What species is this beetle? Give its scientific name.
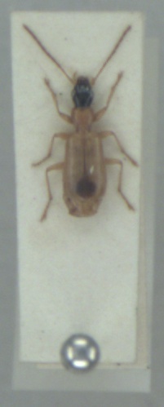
Demetrias monostigma
